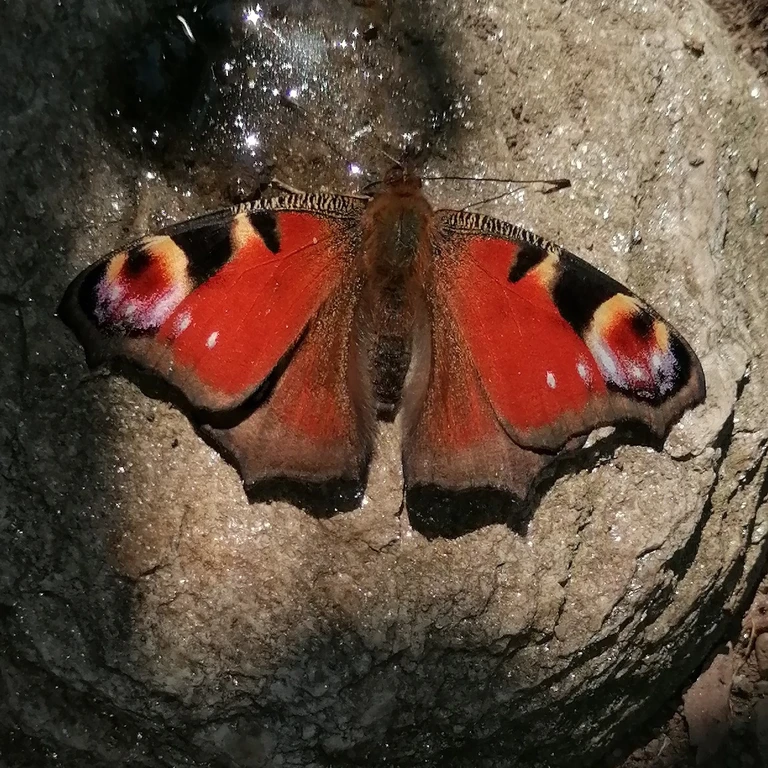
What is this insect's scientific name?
Aglais io
